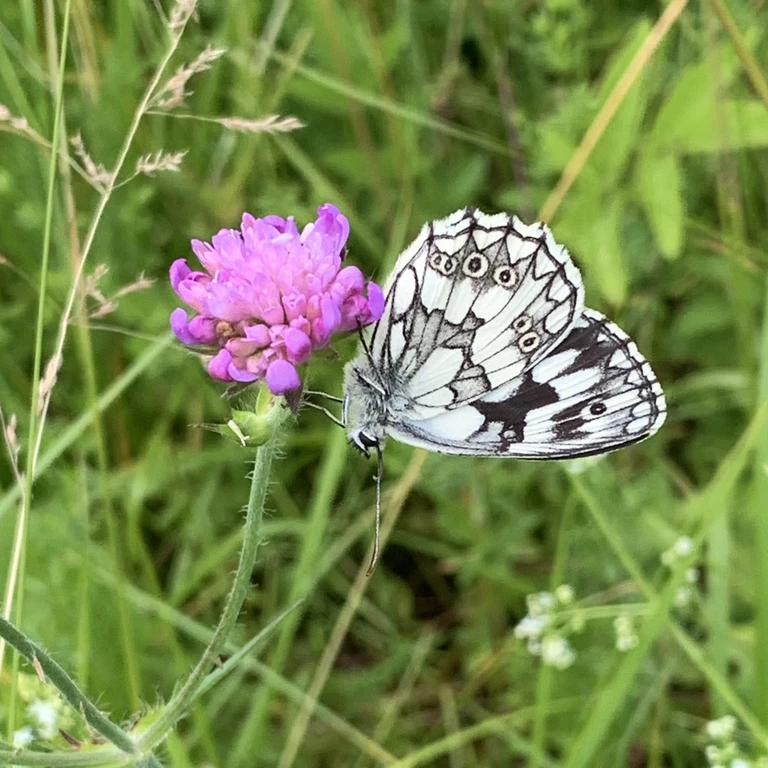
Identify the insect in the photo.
Melanargia galathea
